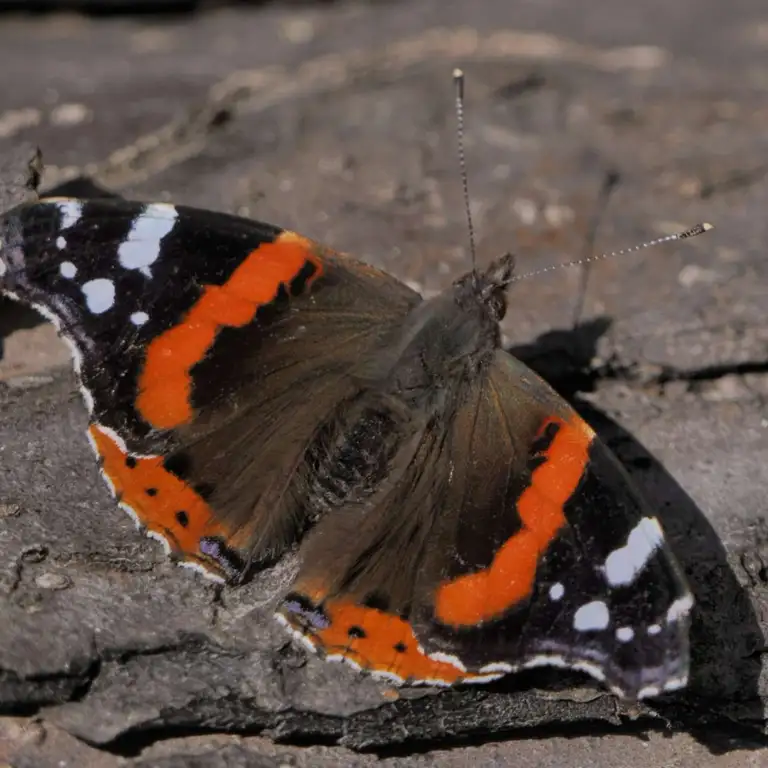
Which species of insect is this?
Vanessa atalanta
